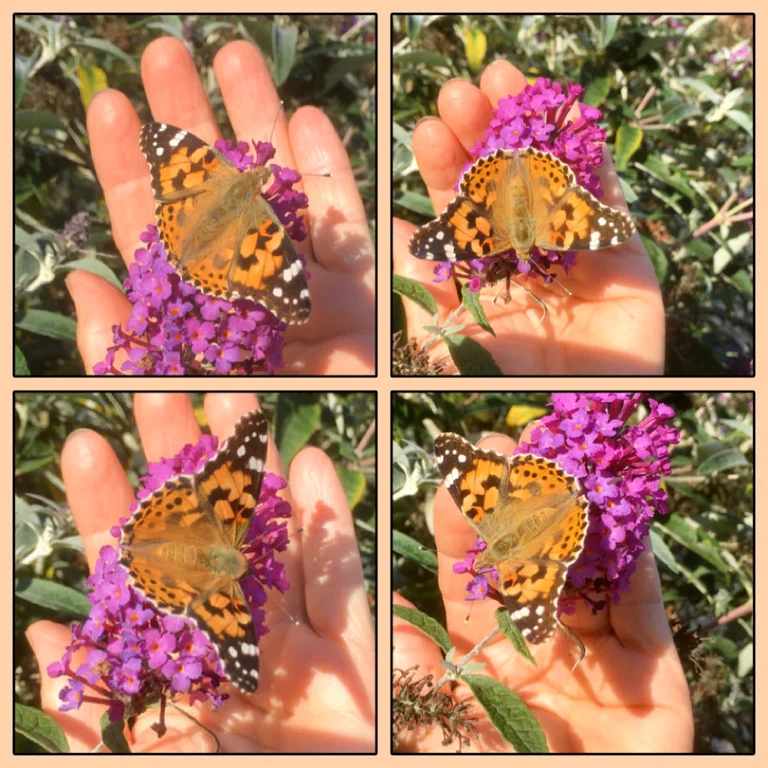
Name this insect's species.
Vanessa cardui
